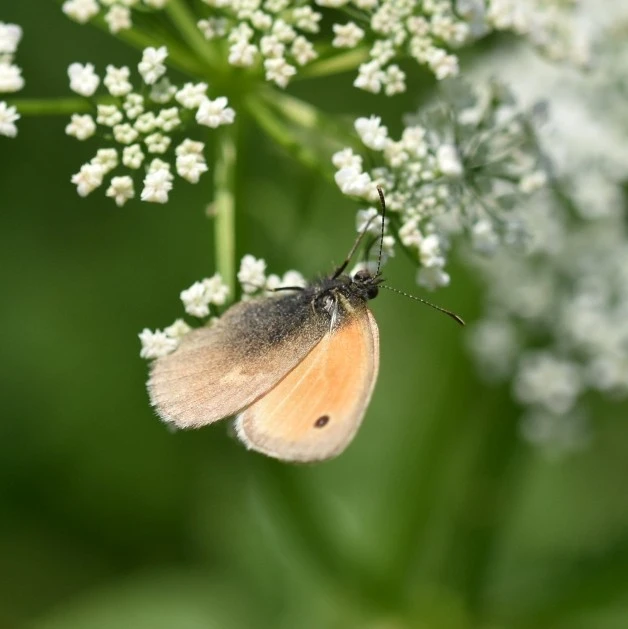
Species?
Coenonympha pamphilus
